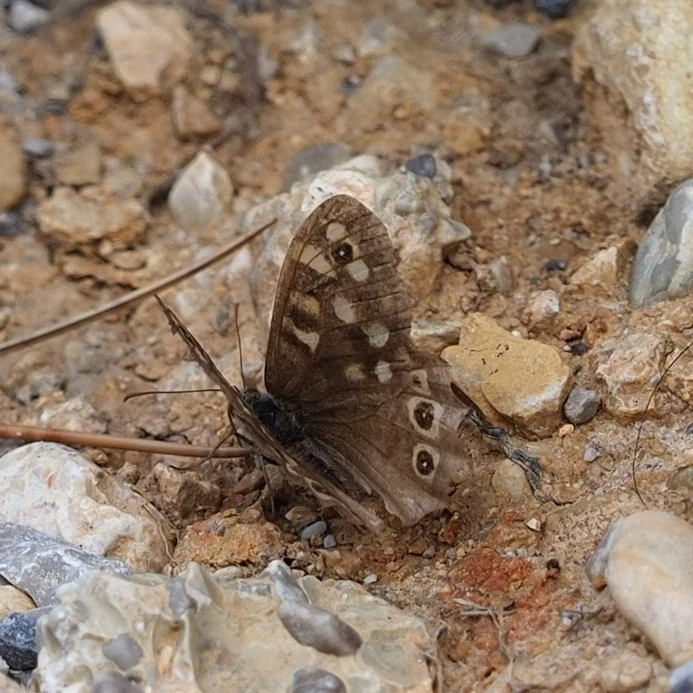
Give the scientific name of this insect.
Pararge aegeria
